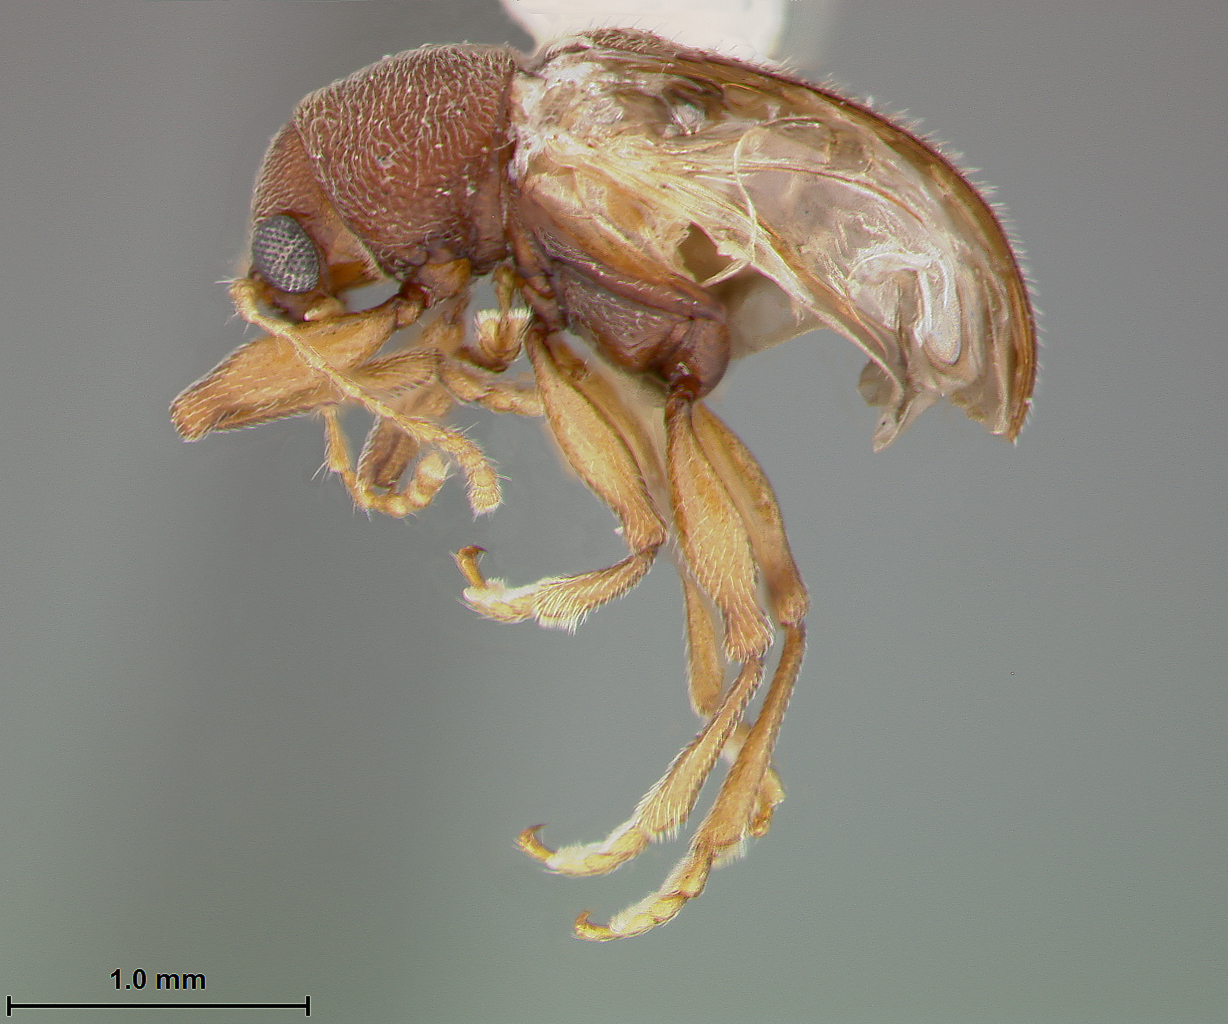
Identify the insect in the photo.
Xanthonia serrata
